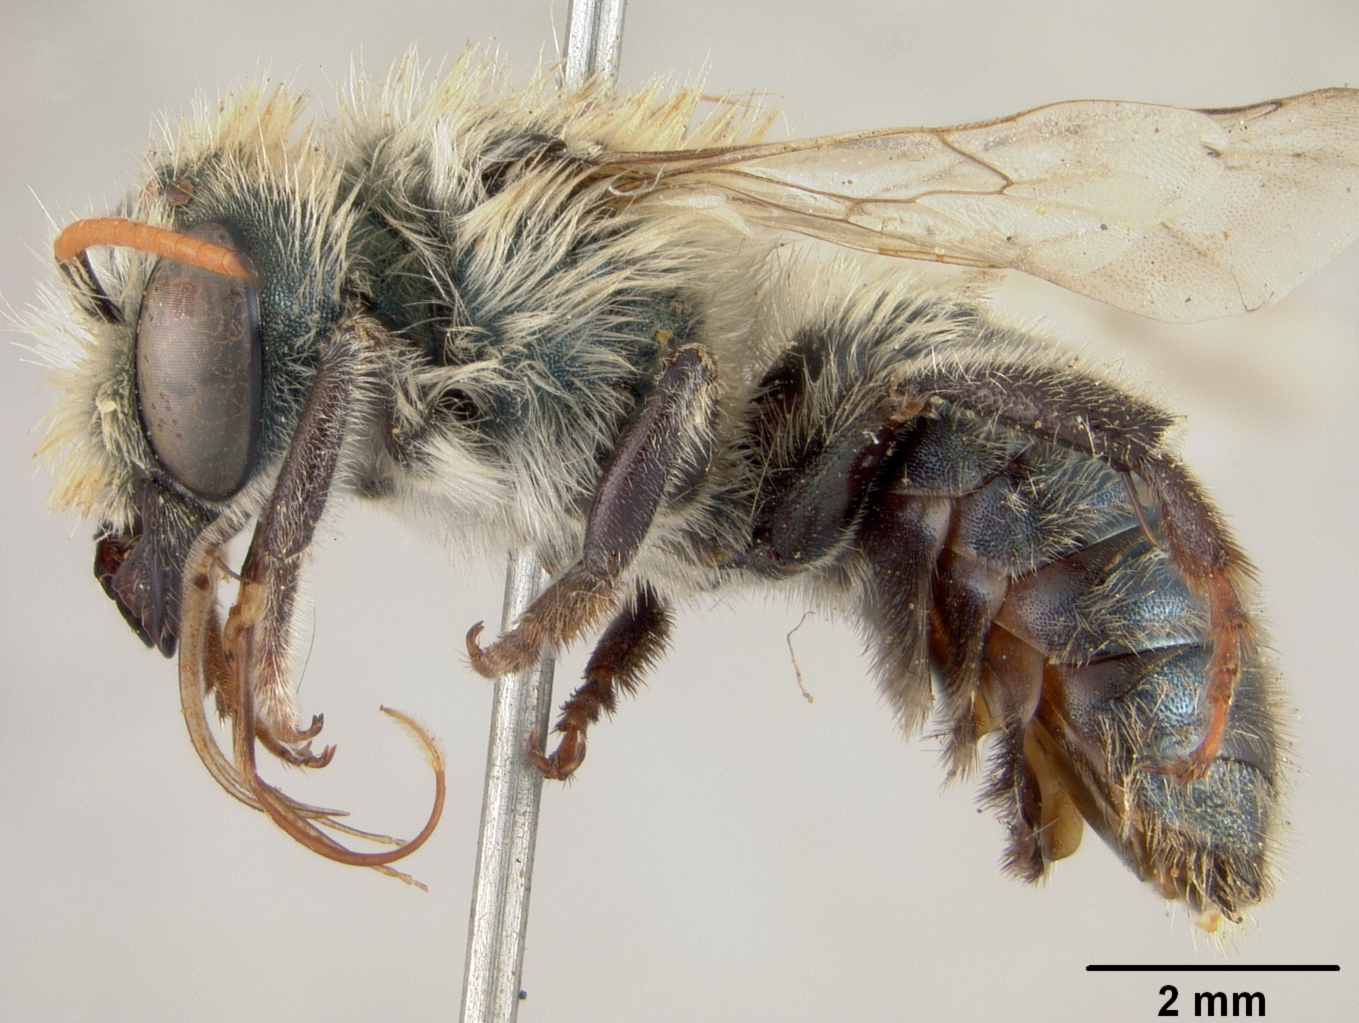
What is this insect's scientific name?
Osmia watsoni
